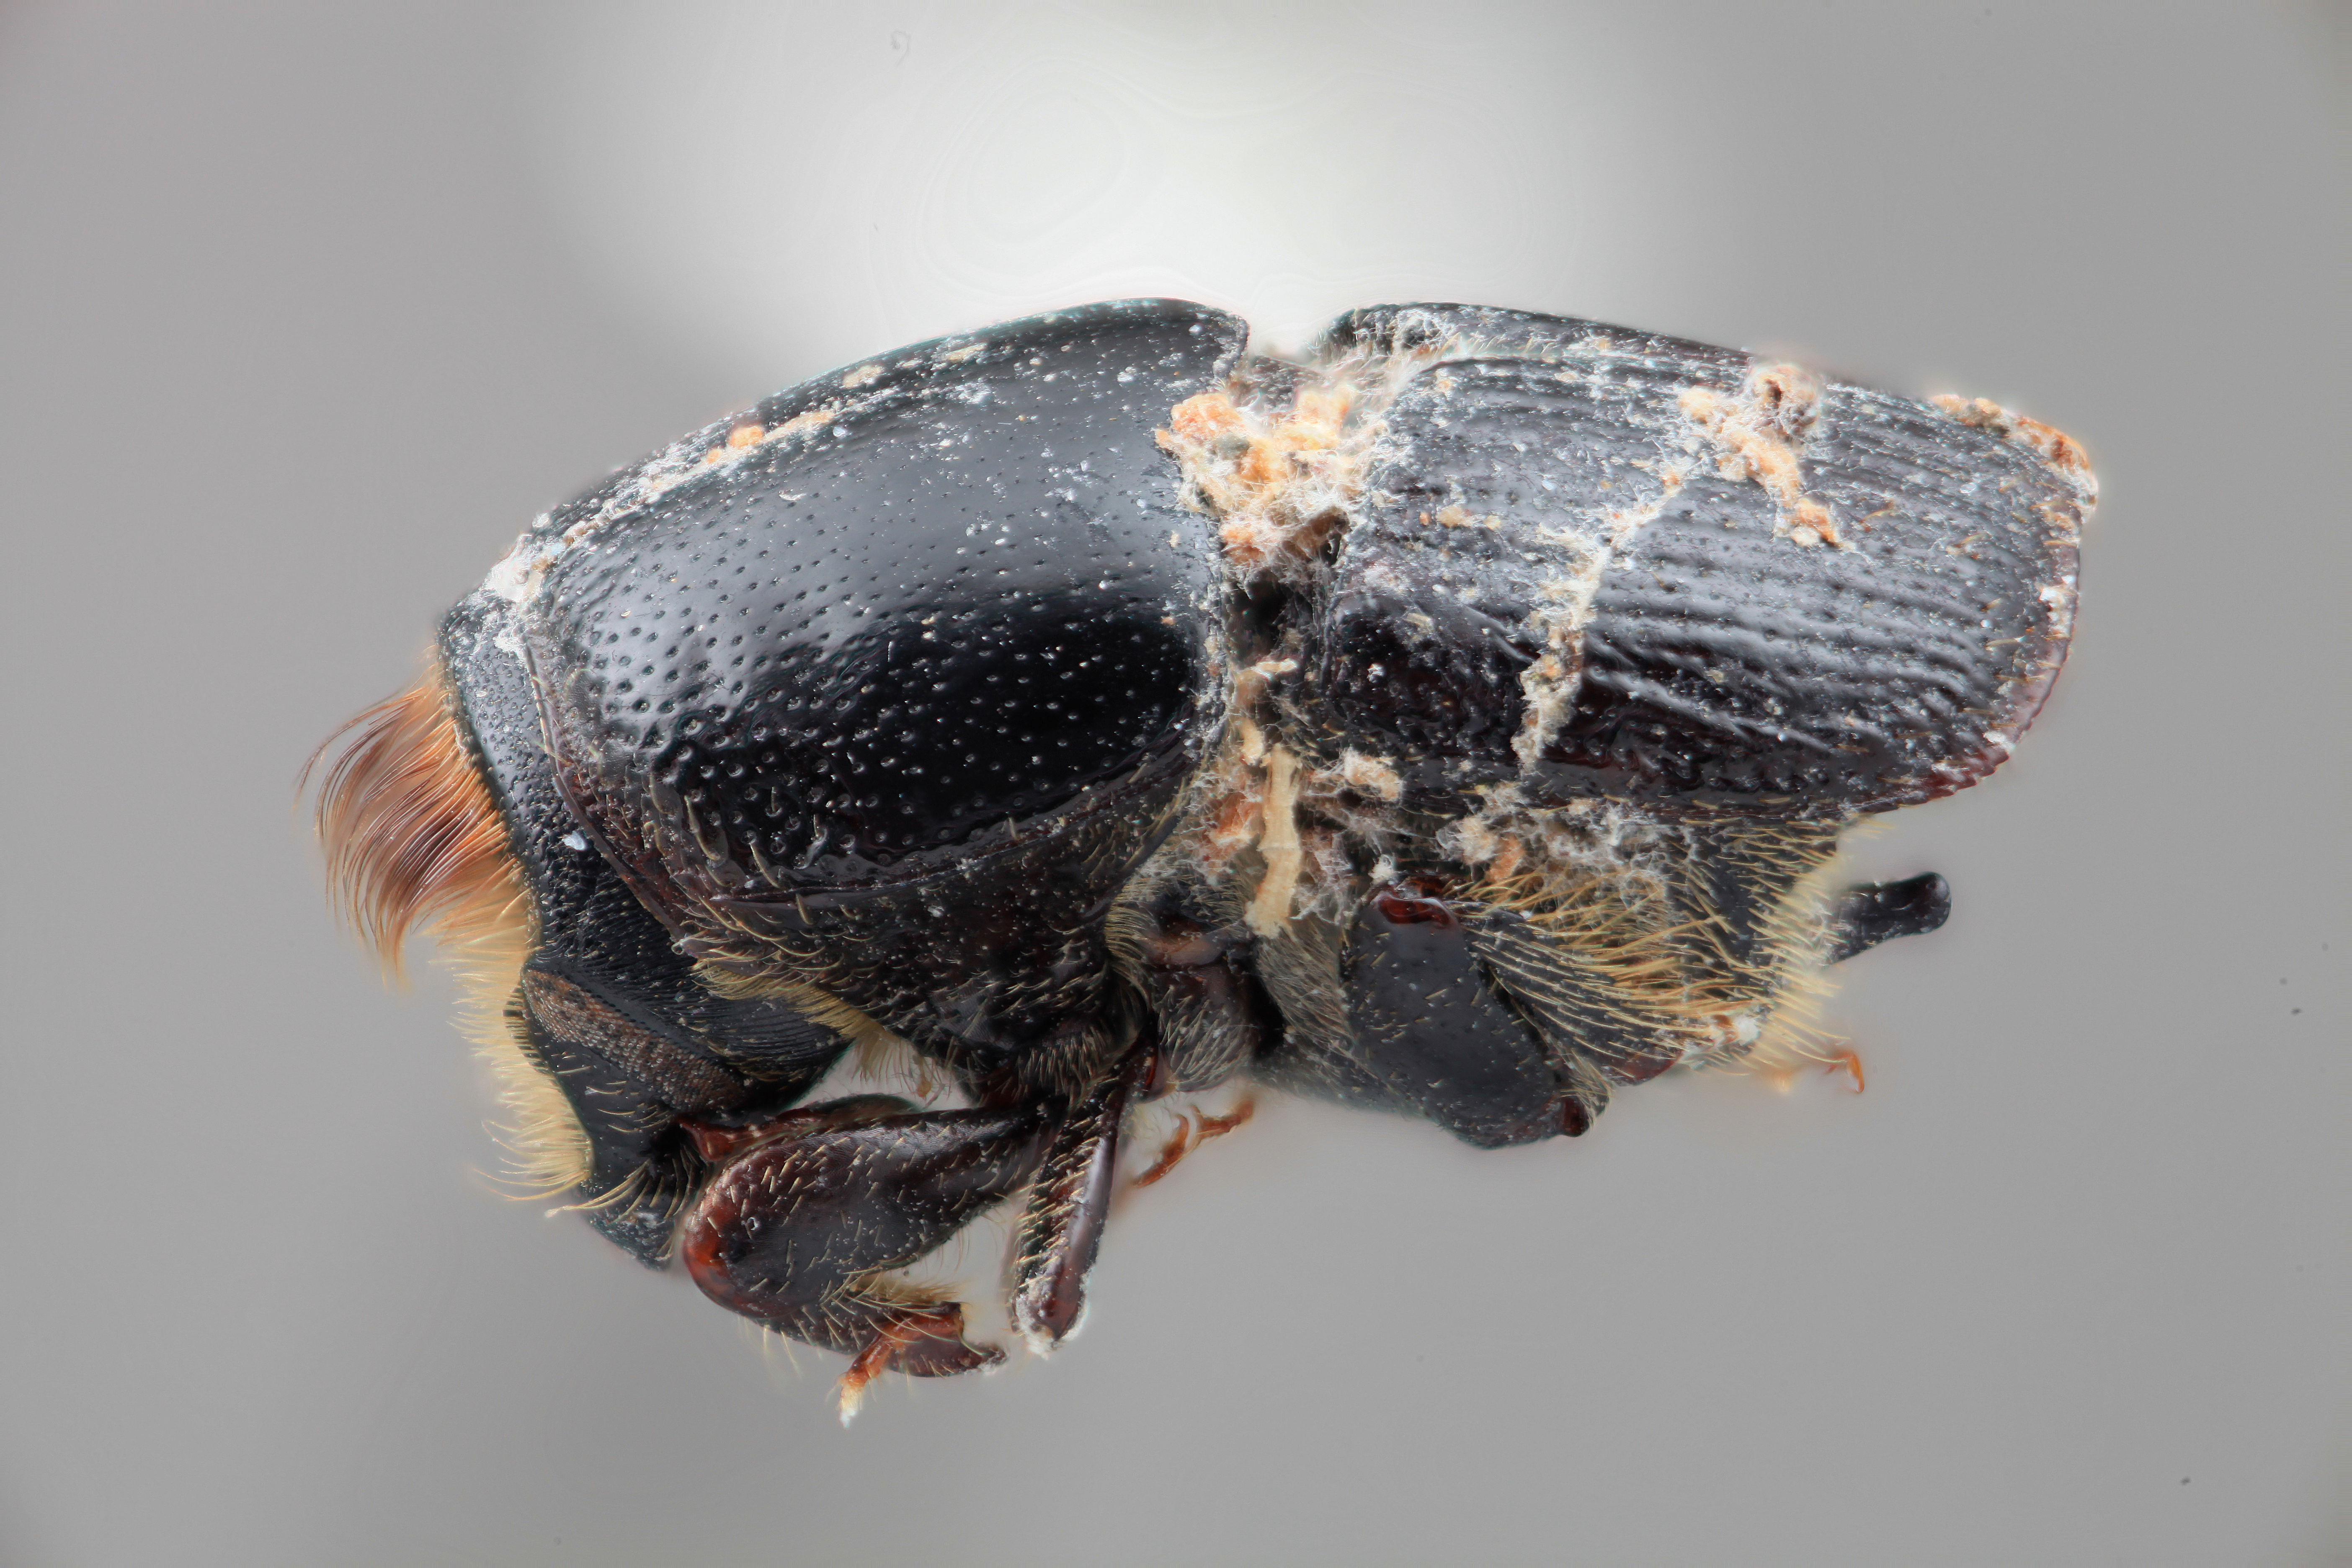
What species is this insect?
Scolytus excavatus
